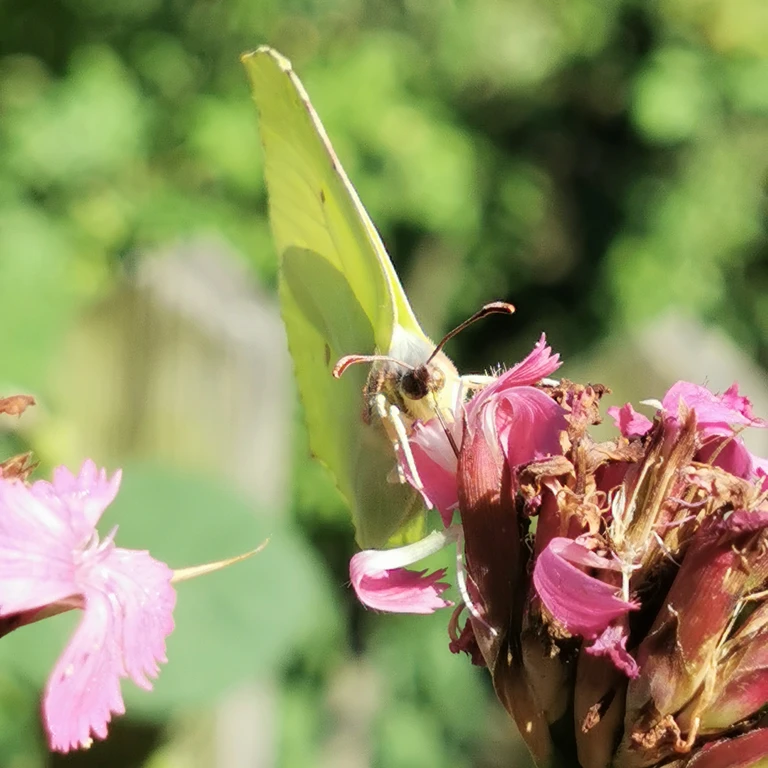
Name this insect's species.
Gonepteryx rhamni
